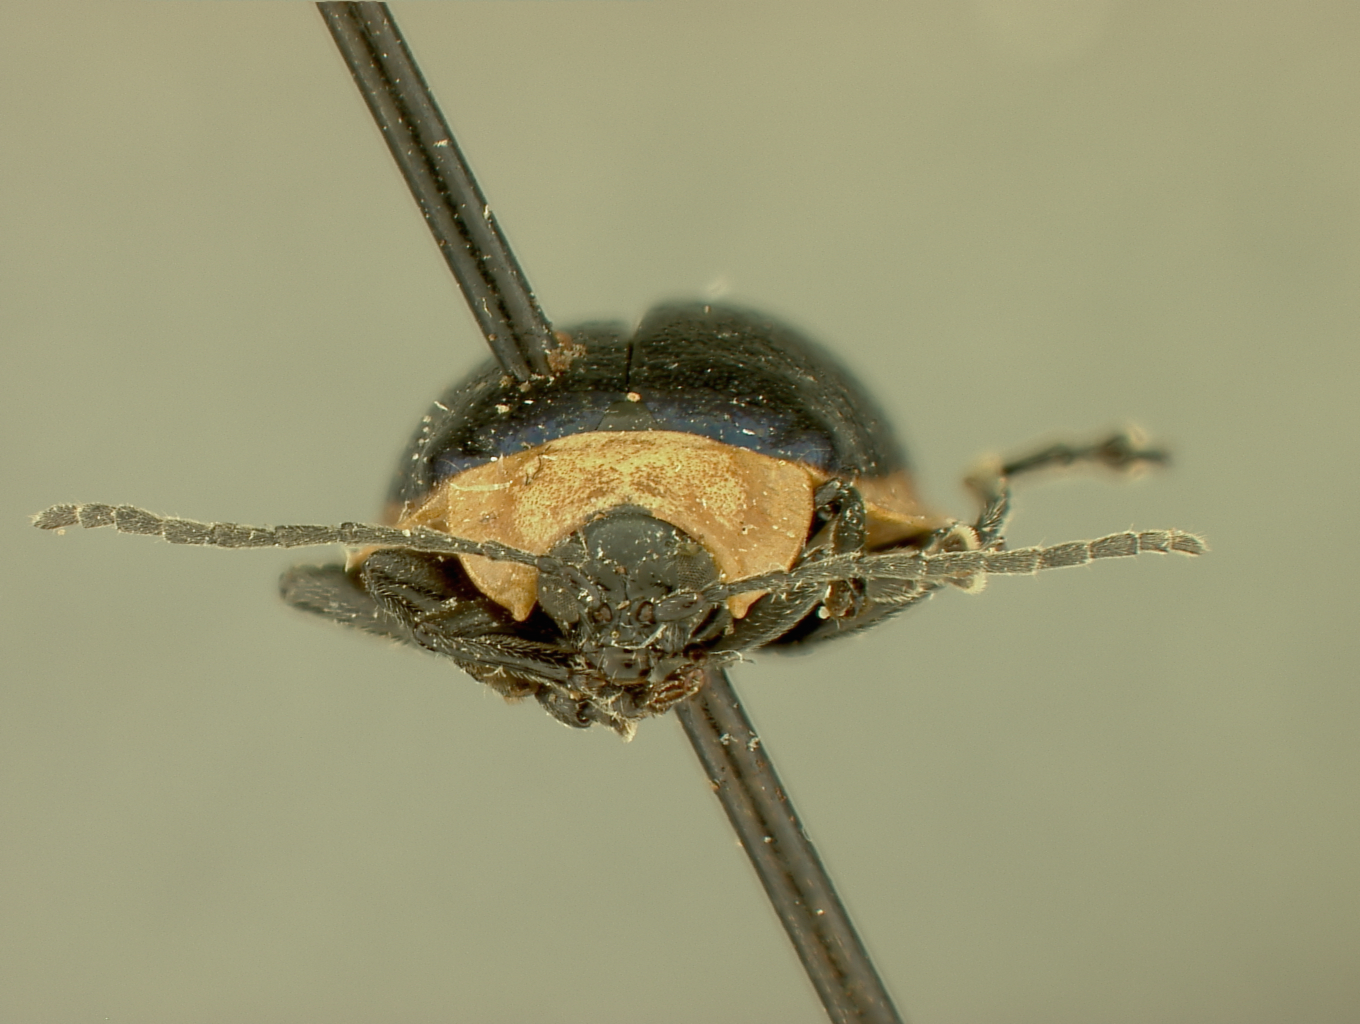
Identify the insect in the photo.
Asphaera weyrauchi
